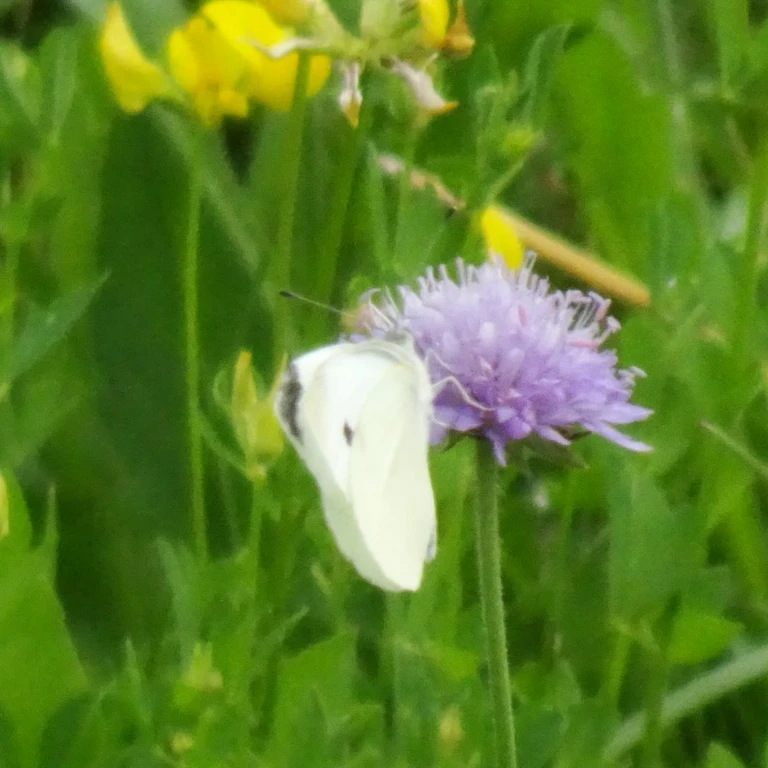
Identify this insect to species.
Pieris rapae
